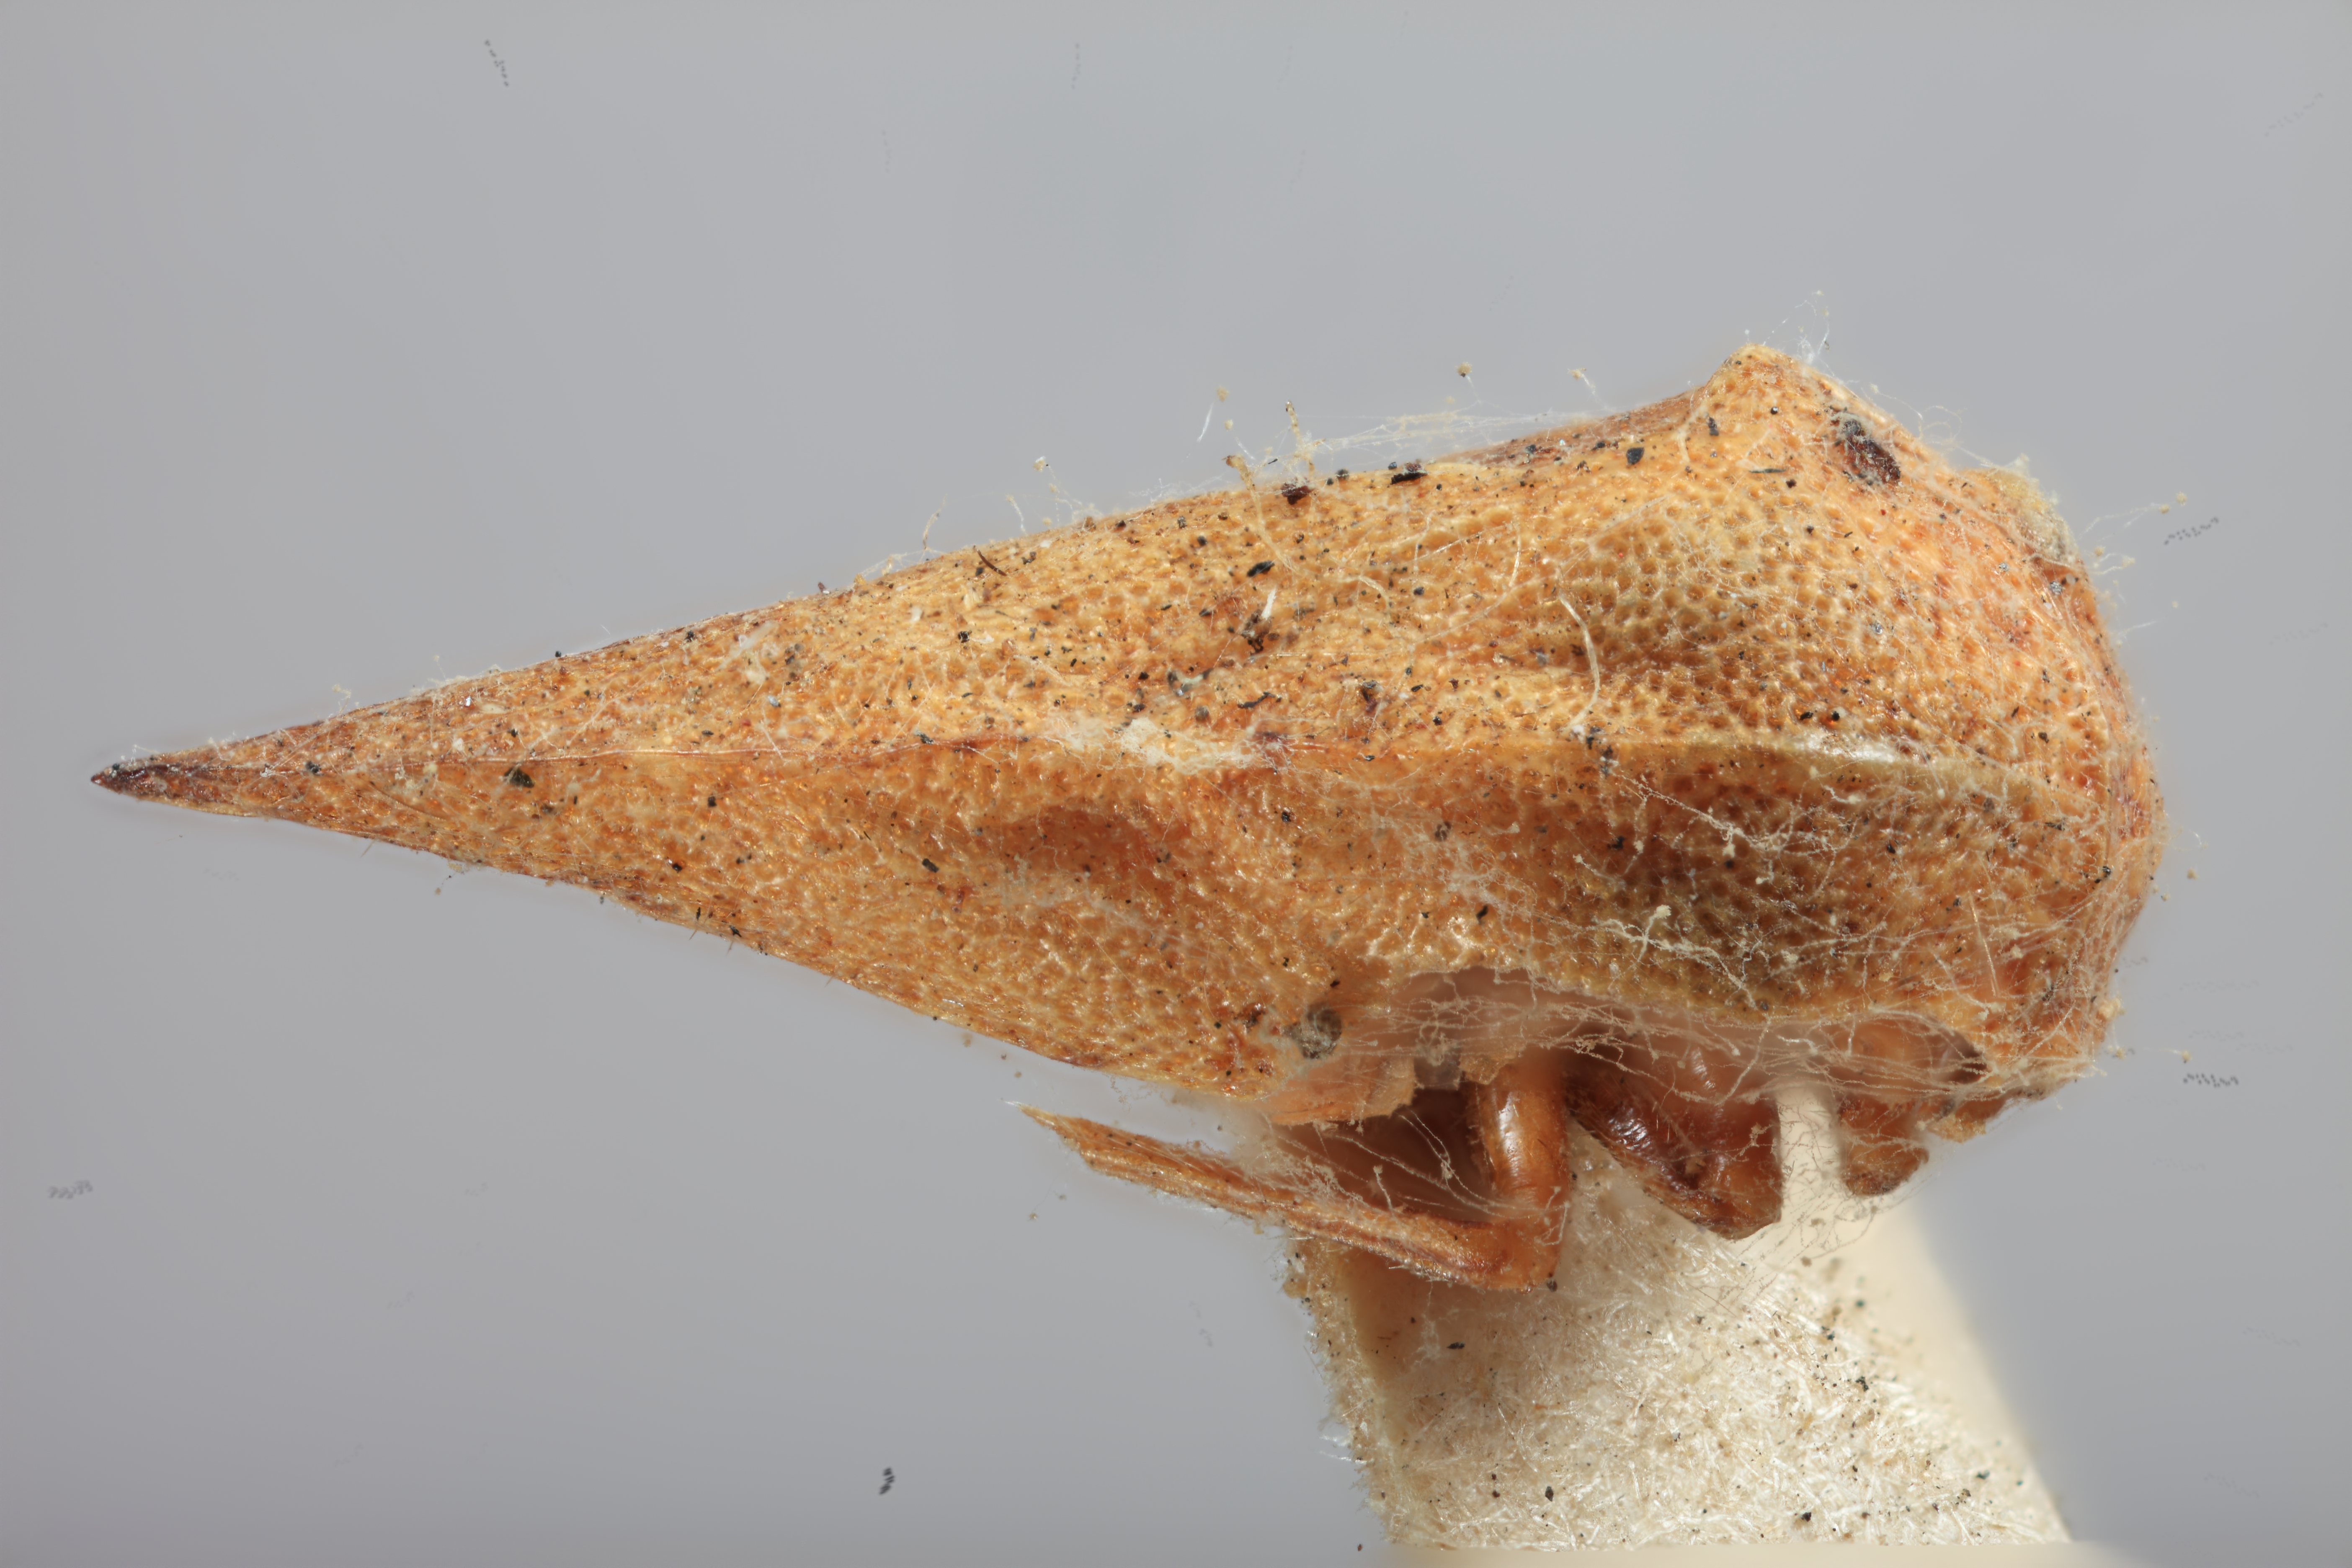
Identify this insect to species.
Evashmeadea concinna
